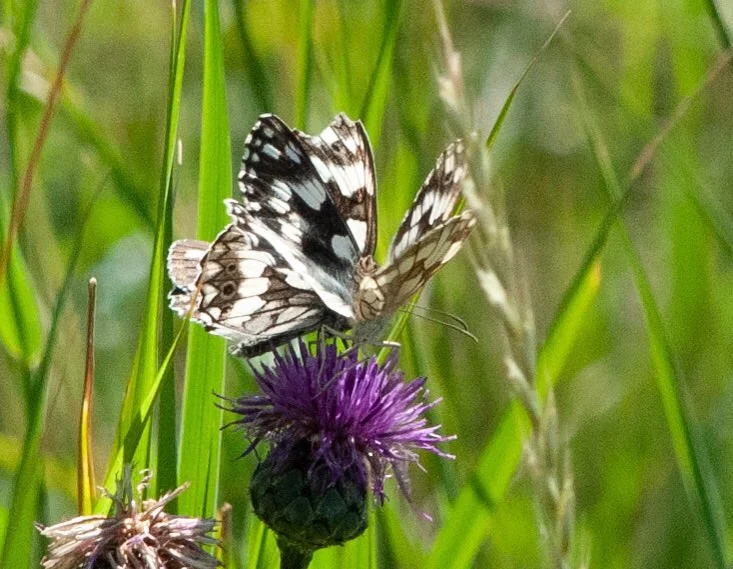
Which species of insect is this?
Melanargia galathea
